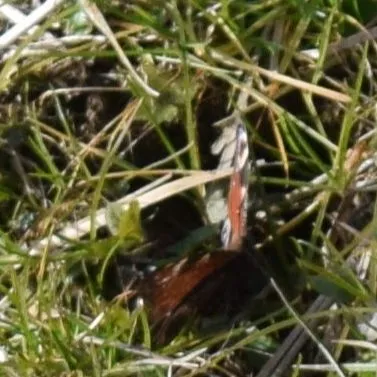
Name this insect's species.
Aglais io
